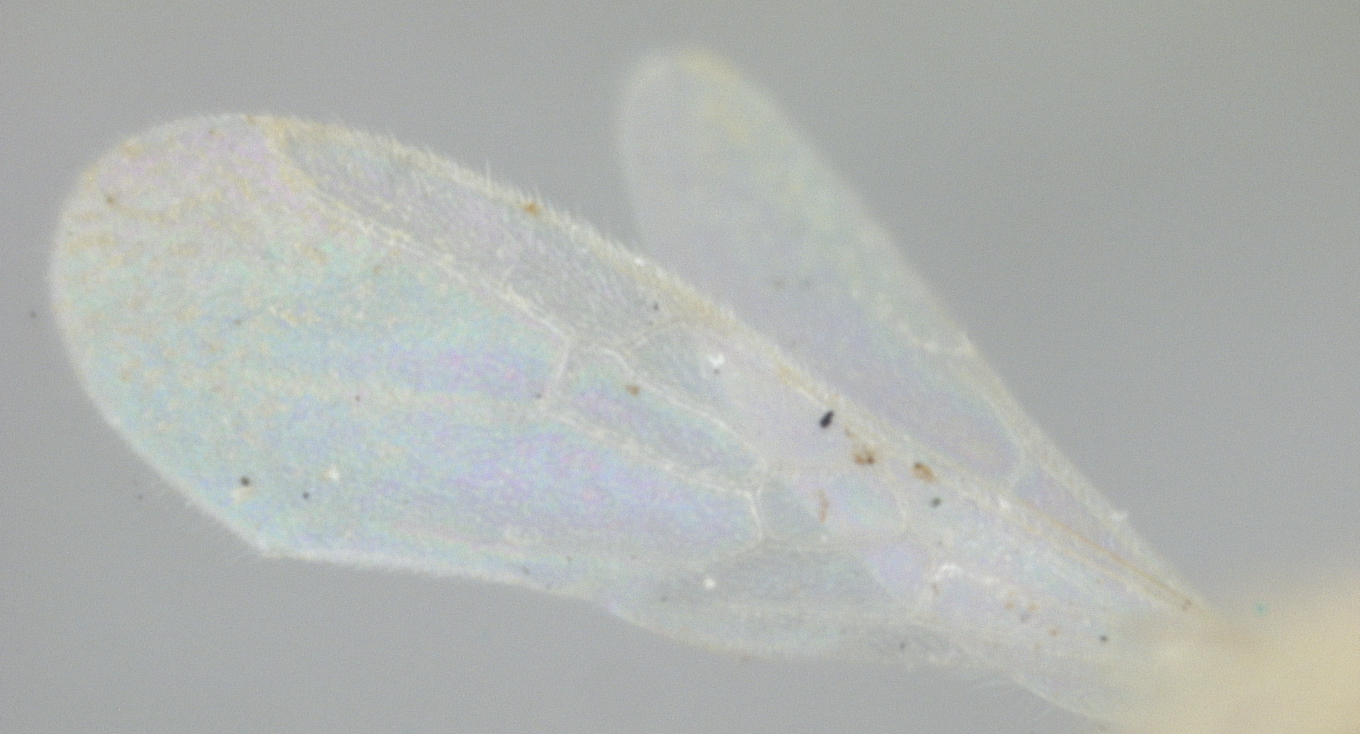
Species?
Ponera oblongiceps
